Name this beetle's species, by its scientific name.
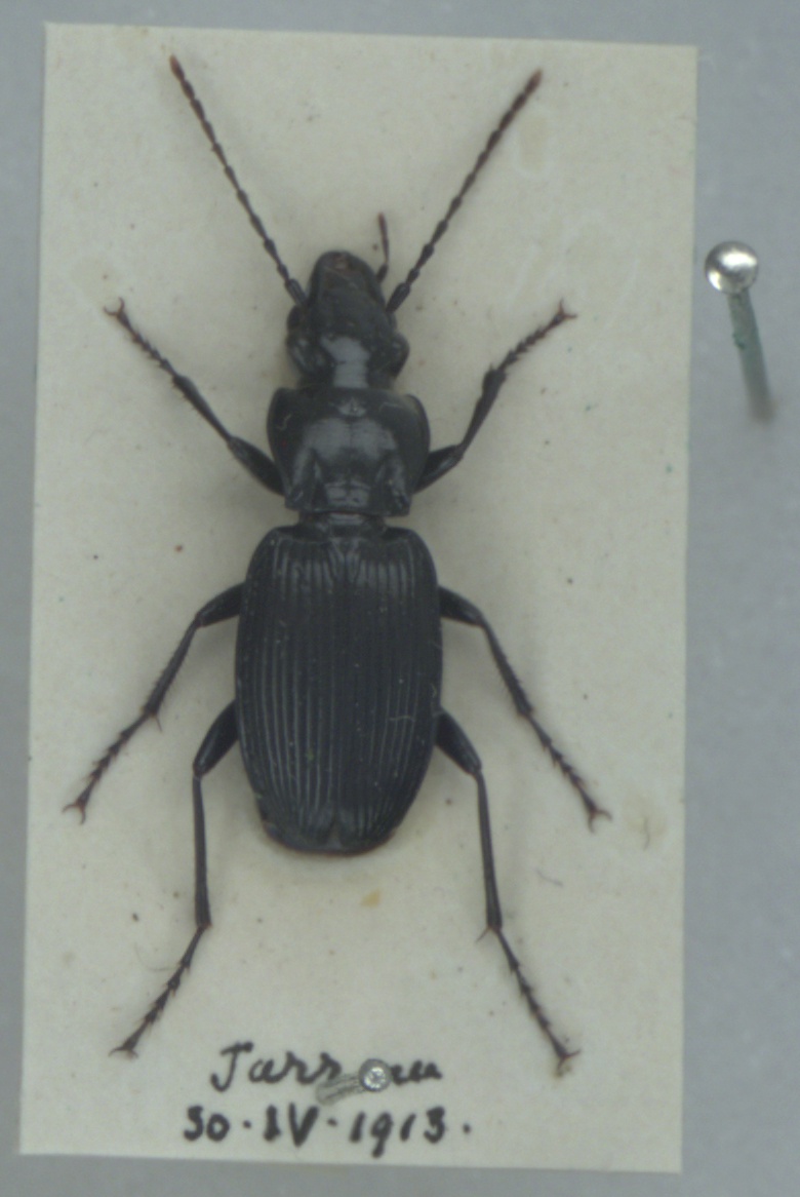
Pterostichus cristatus
